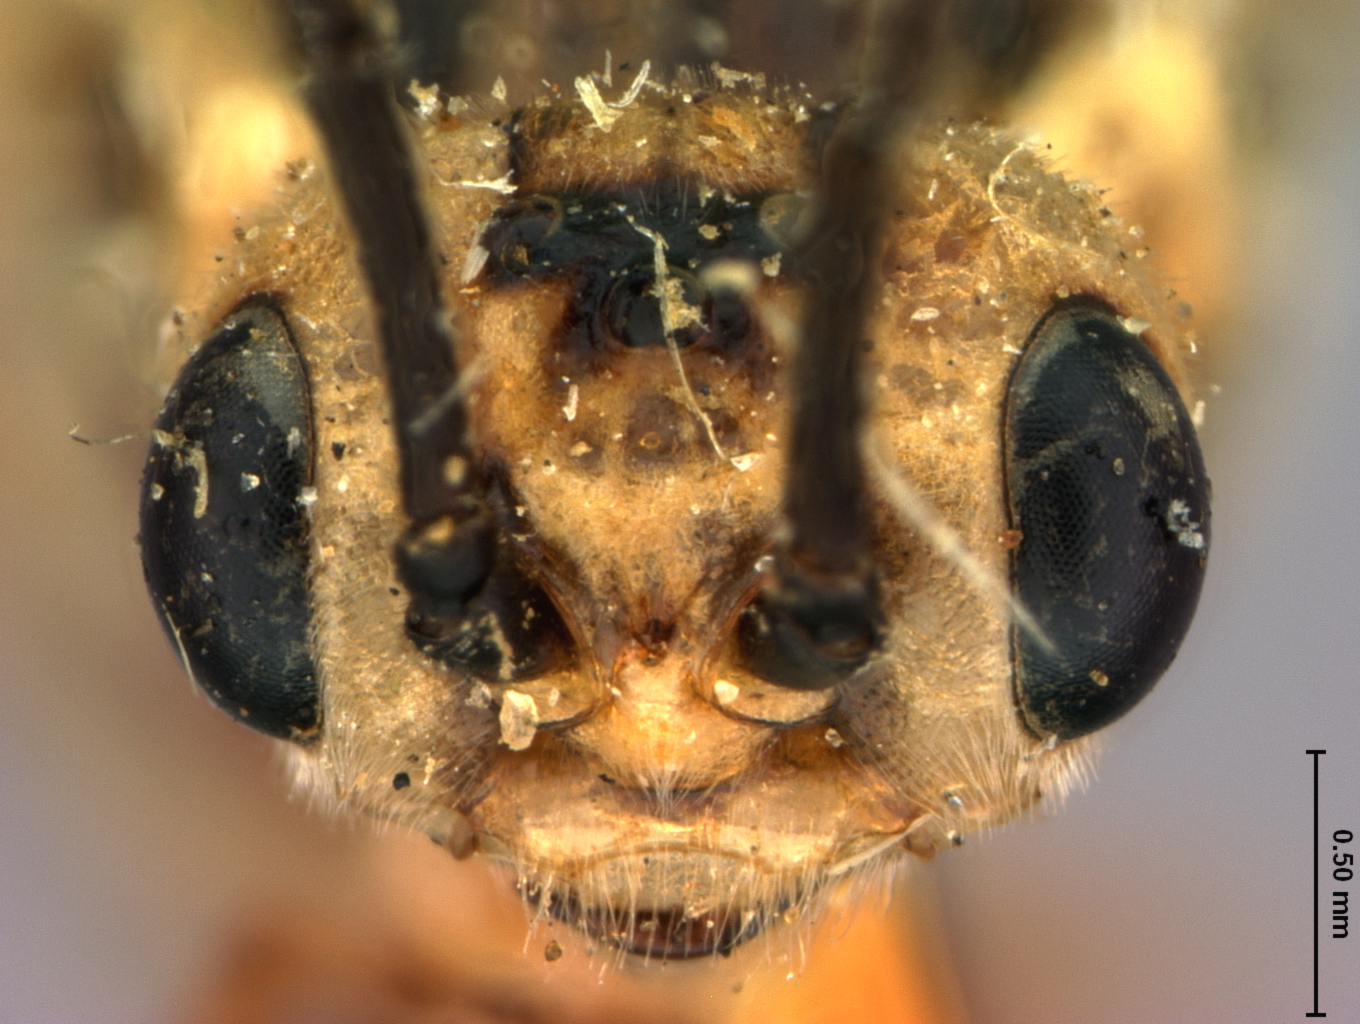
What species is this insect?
Pachynematus alaskensis
